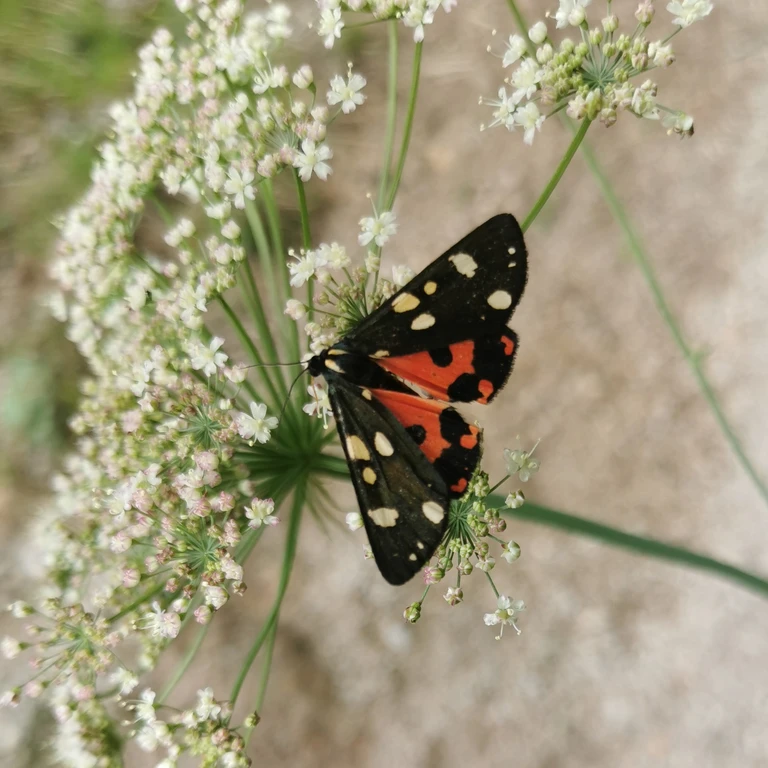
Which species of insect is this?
Callimorpha dominula
